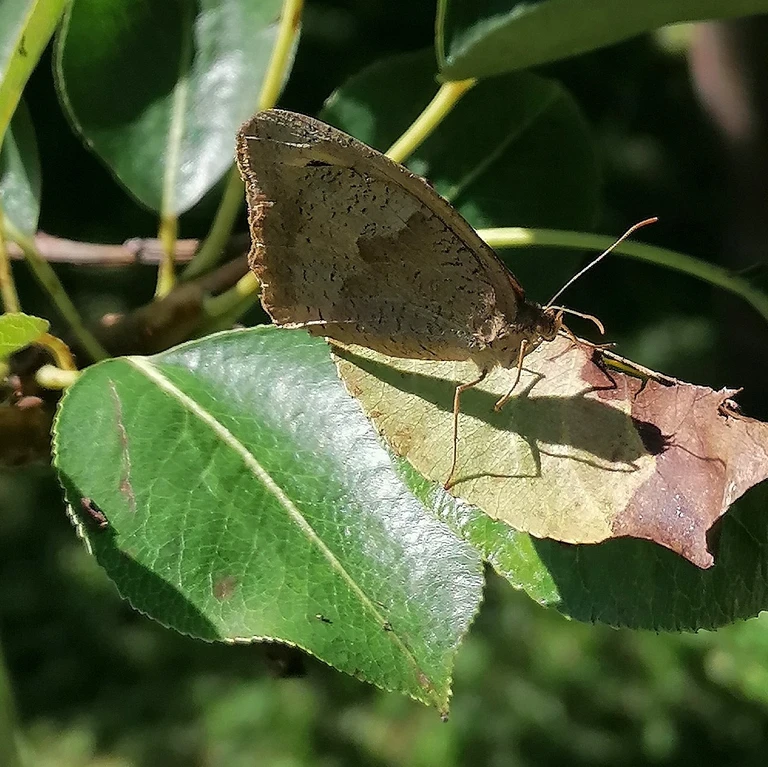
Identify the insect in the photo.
Maniola jurtina
